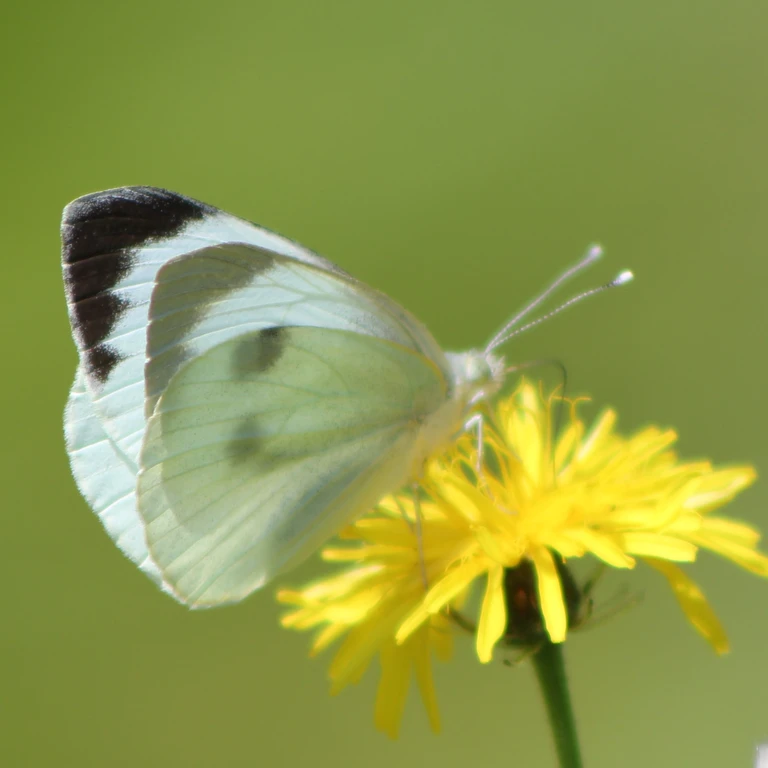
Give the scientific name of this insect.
Pieris brassicae
